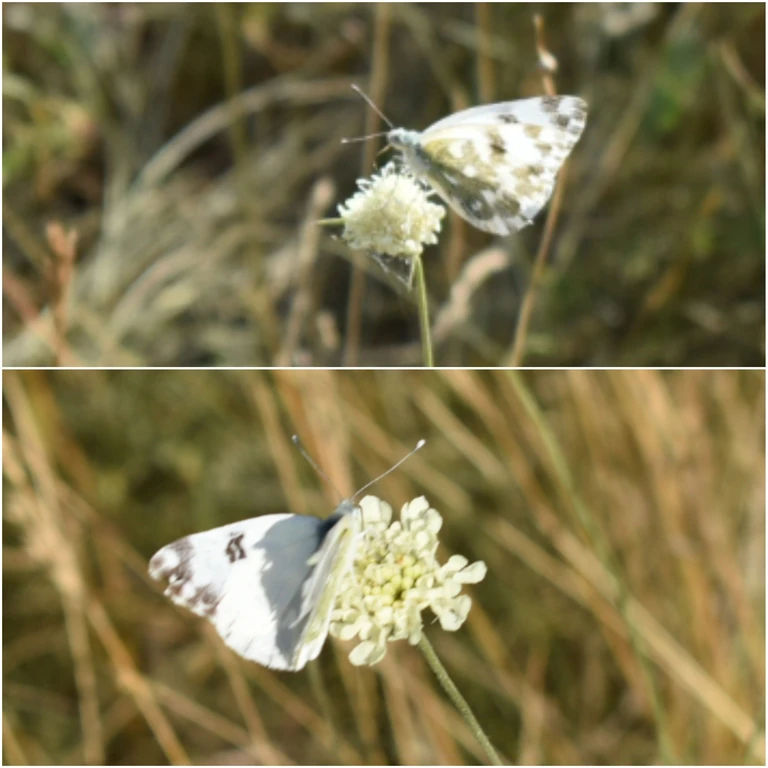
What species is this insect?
Pontia edusa
